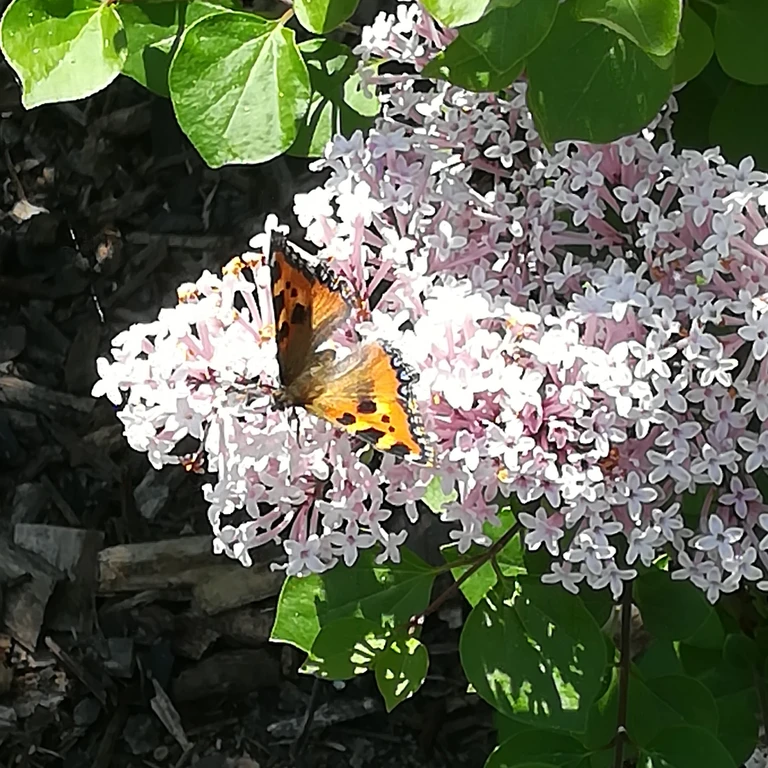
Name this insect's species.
Aglais urticae
